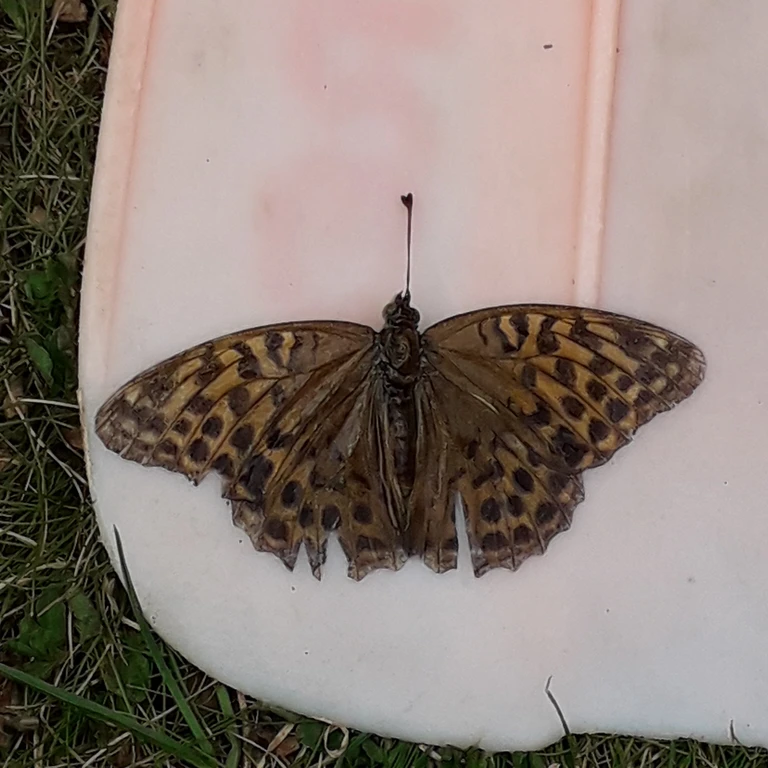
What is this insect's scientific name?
Argynnis paphia
